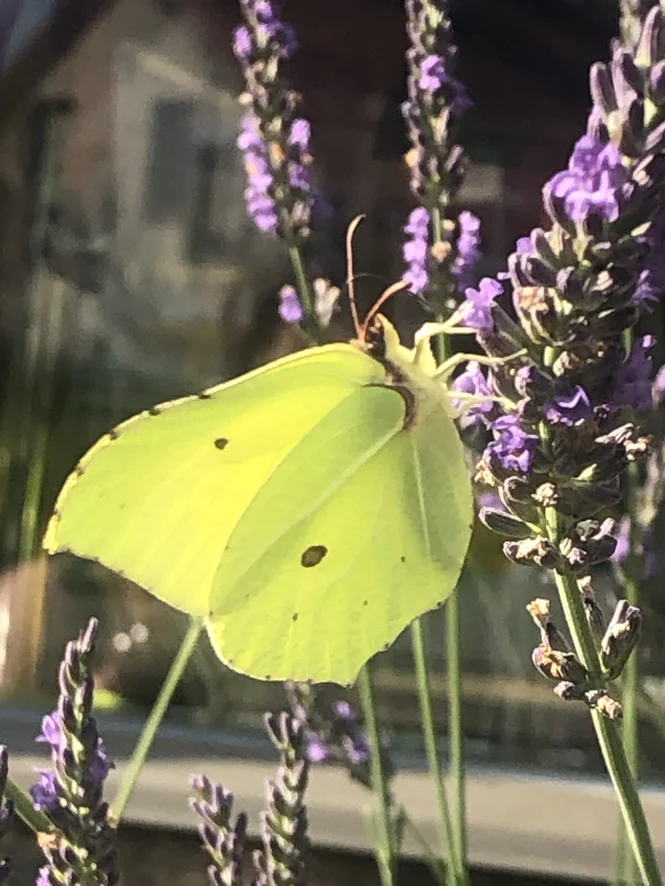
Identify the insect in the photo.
Gonepteryx rhamni
